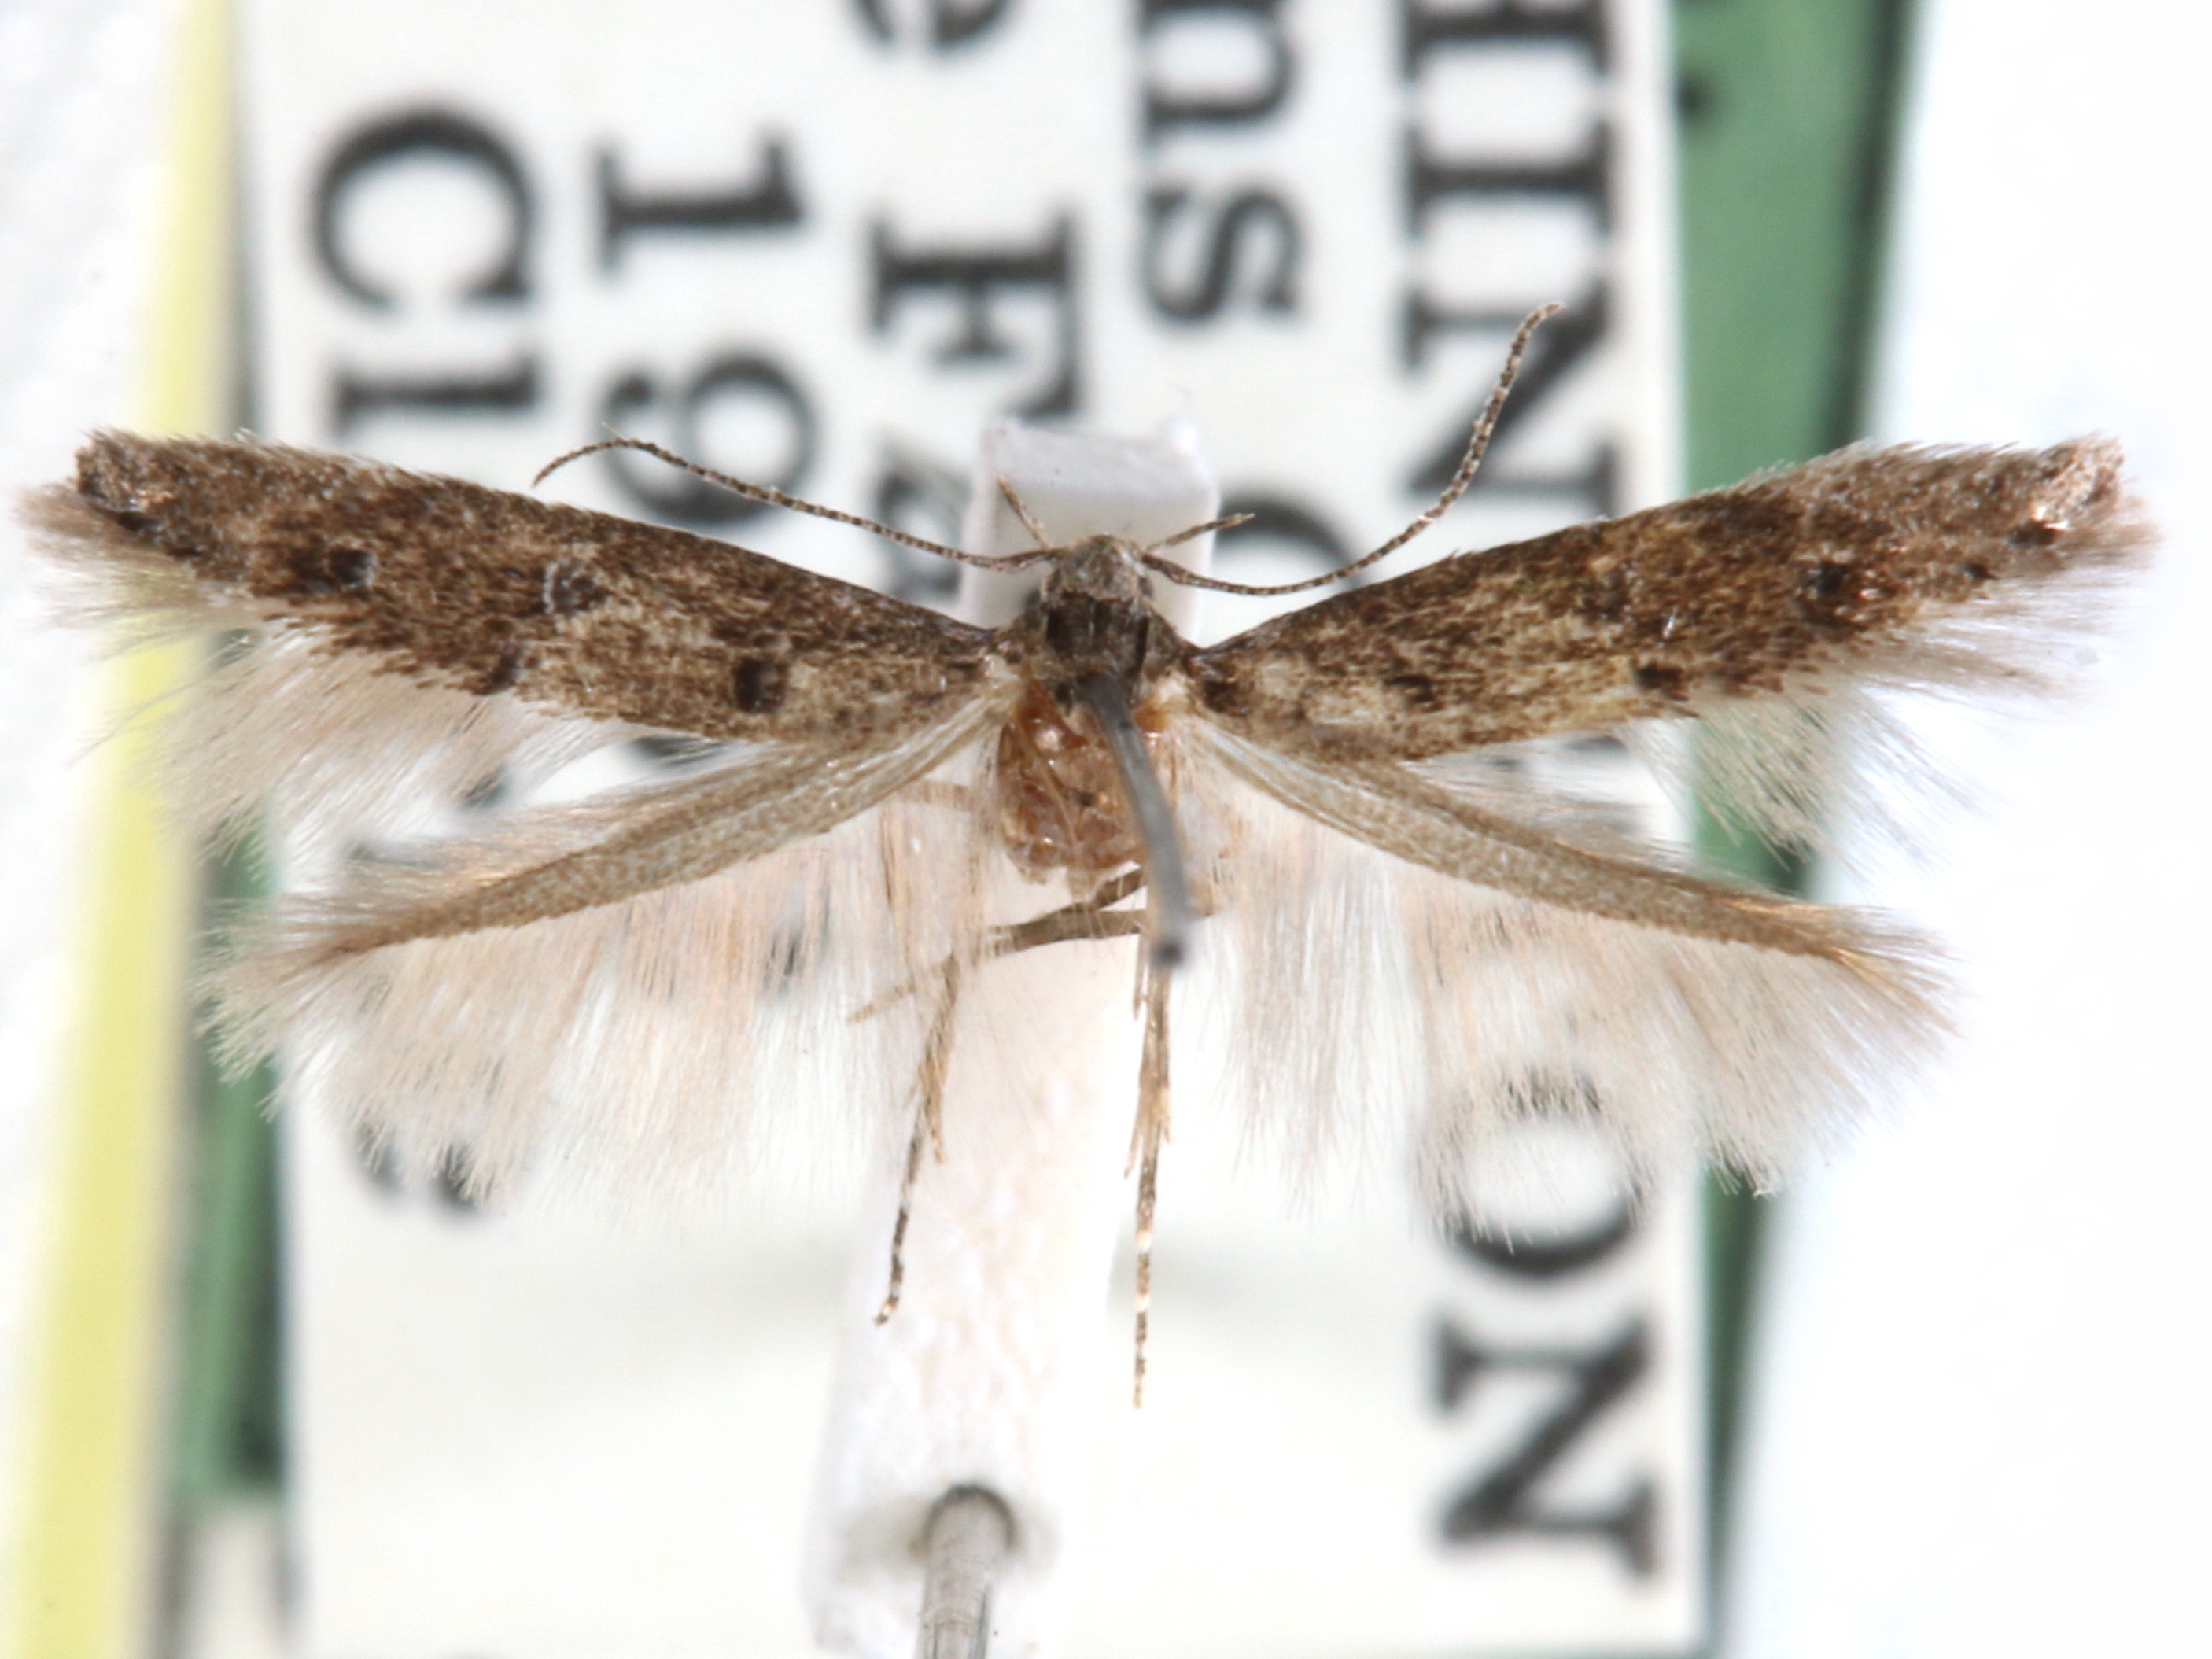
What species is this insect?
Sorhagenia daedala
